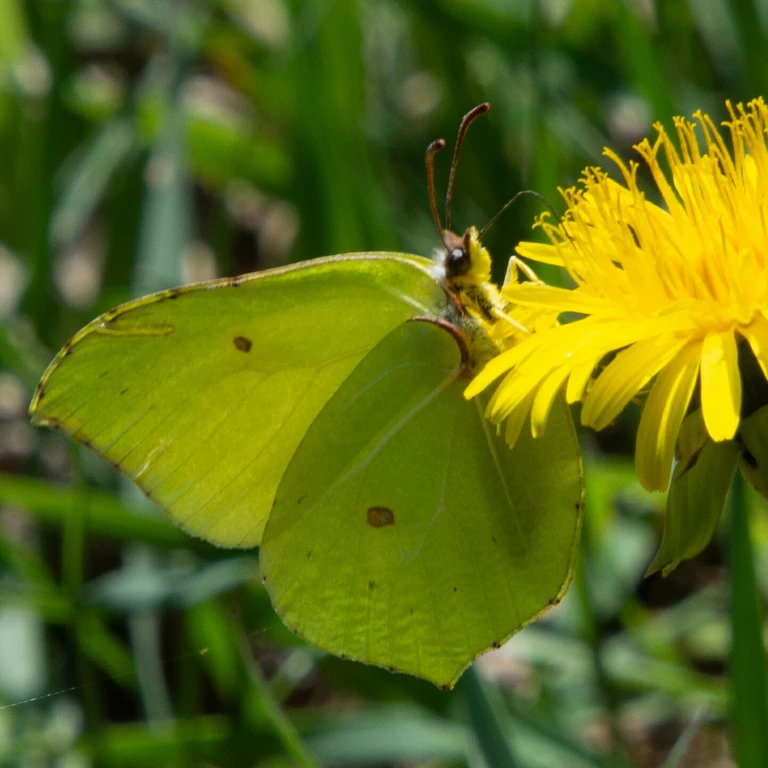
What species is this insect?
Gonepteryx rhamni
